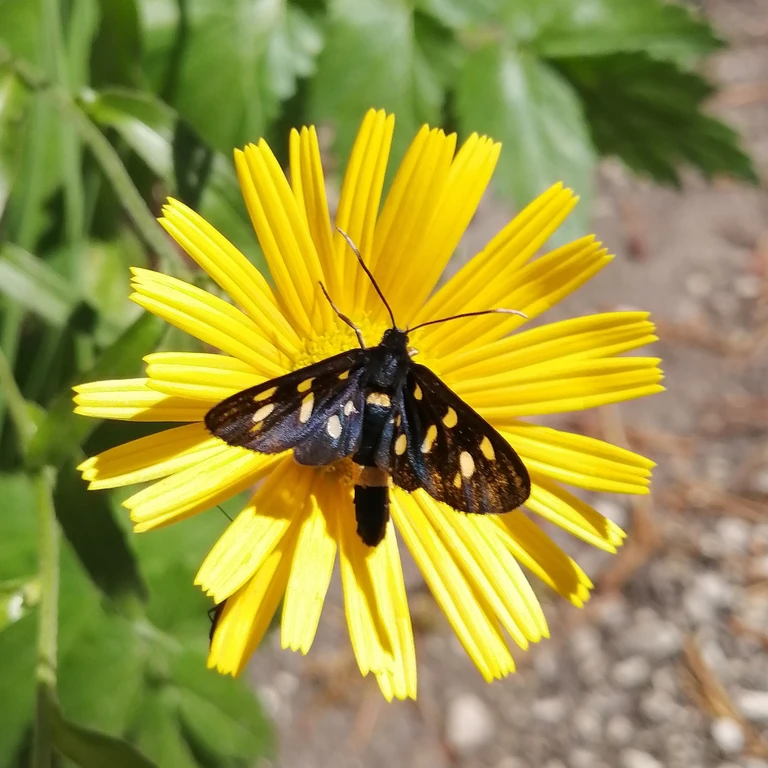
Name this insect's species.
Amata phegea
